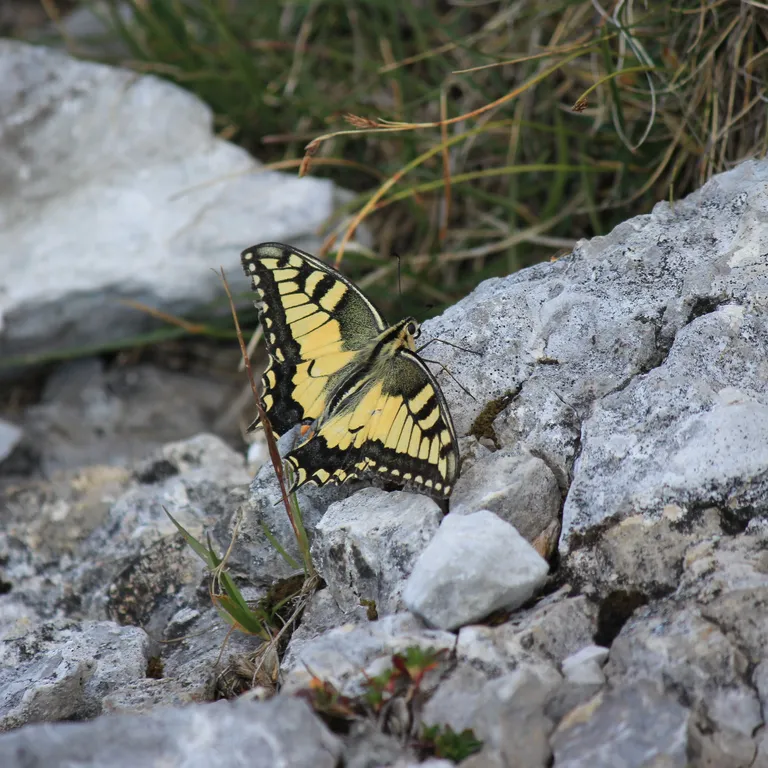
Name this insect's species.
Papilio machaon
